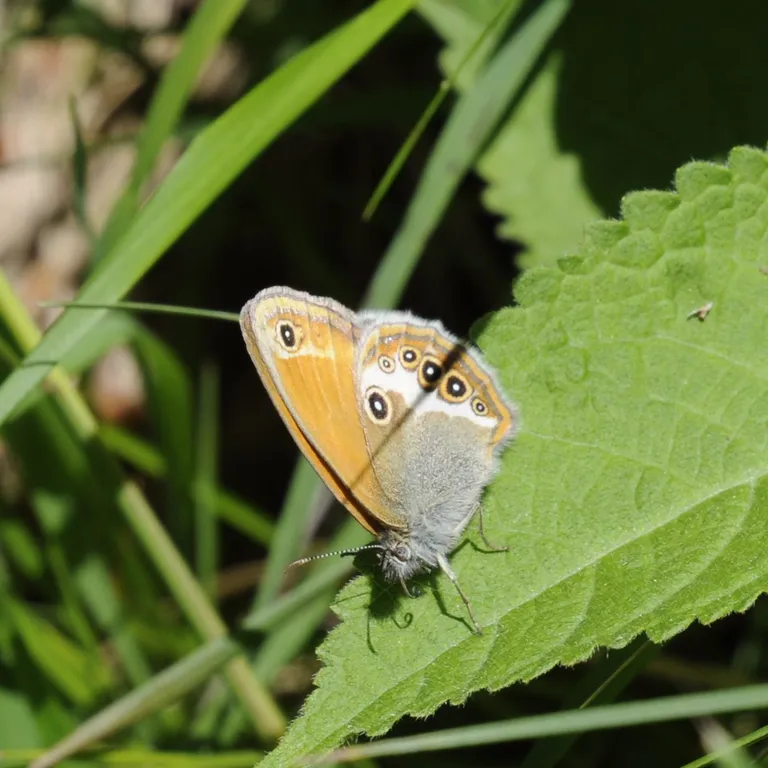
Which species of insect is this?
Coenonympha arcania
